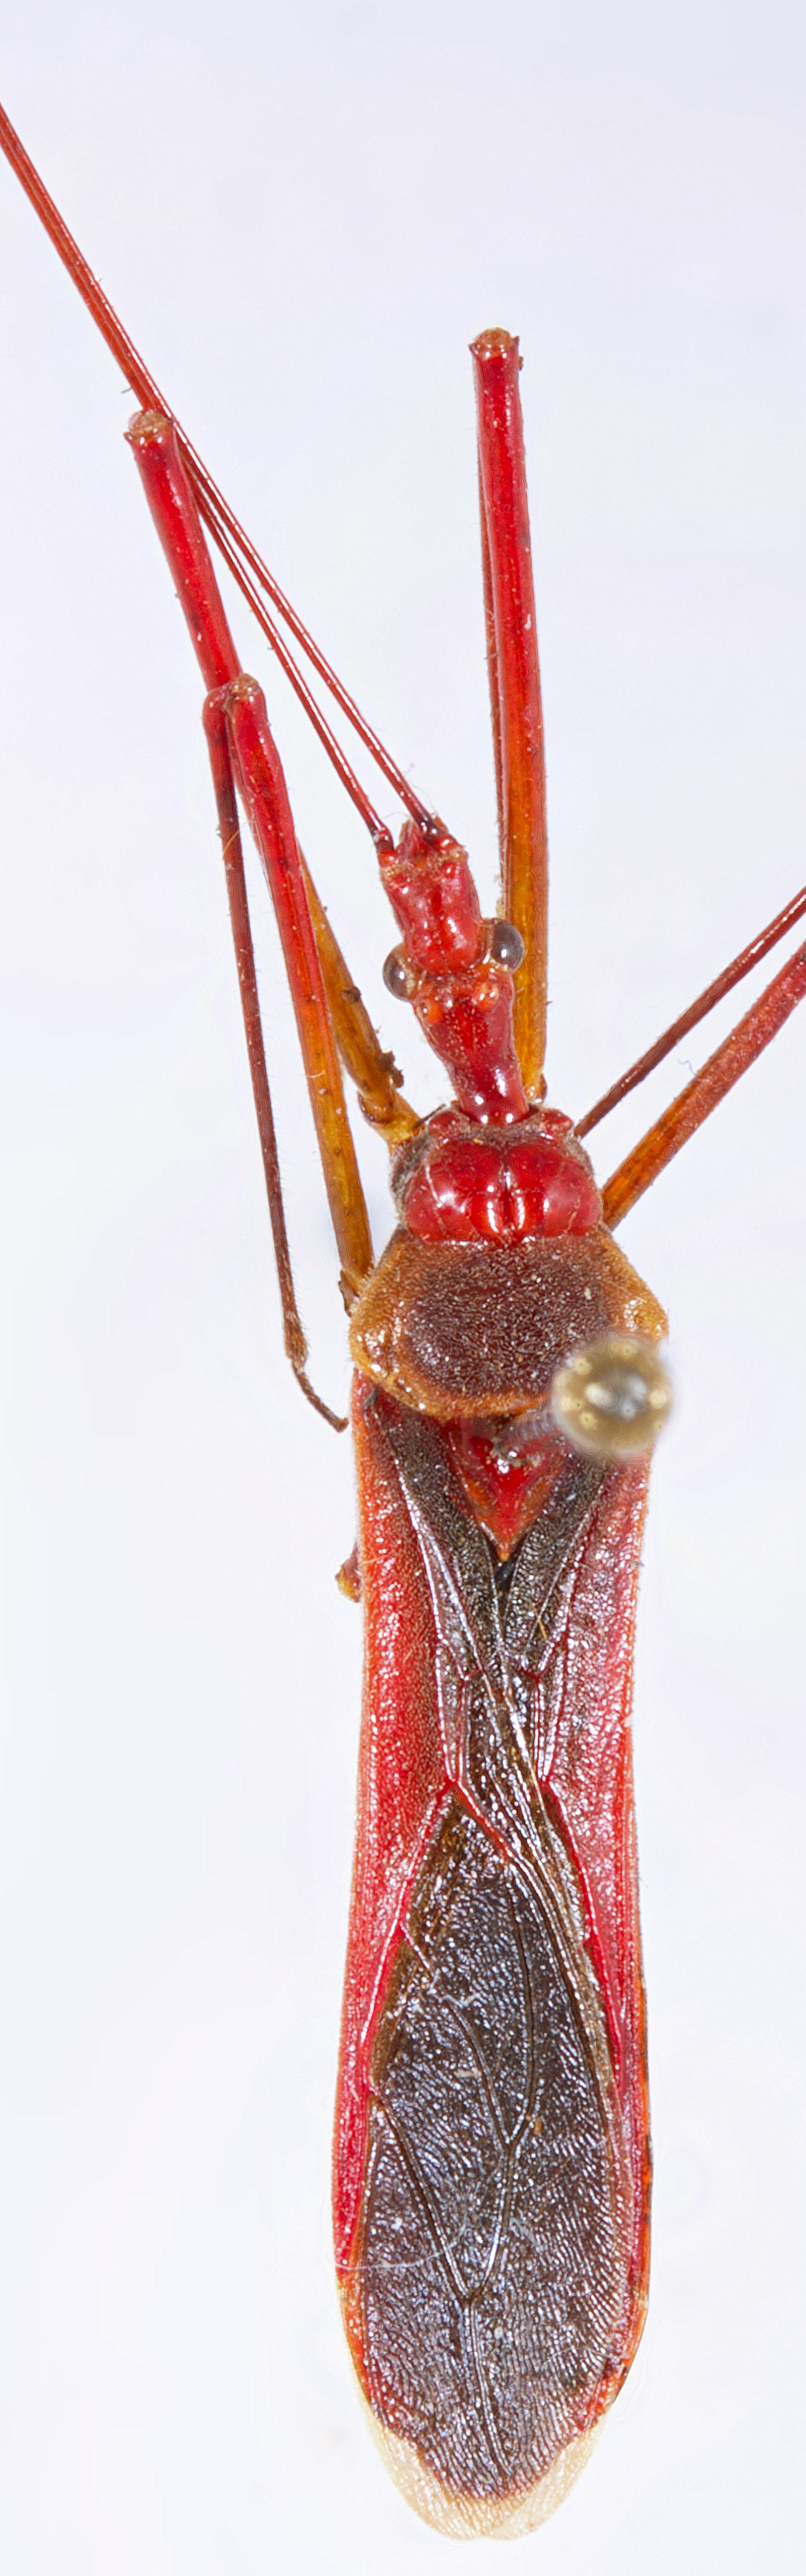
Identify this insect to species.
Pisilus tipuliformis
